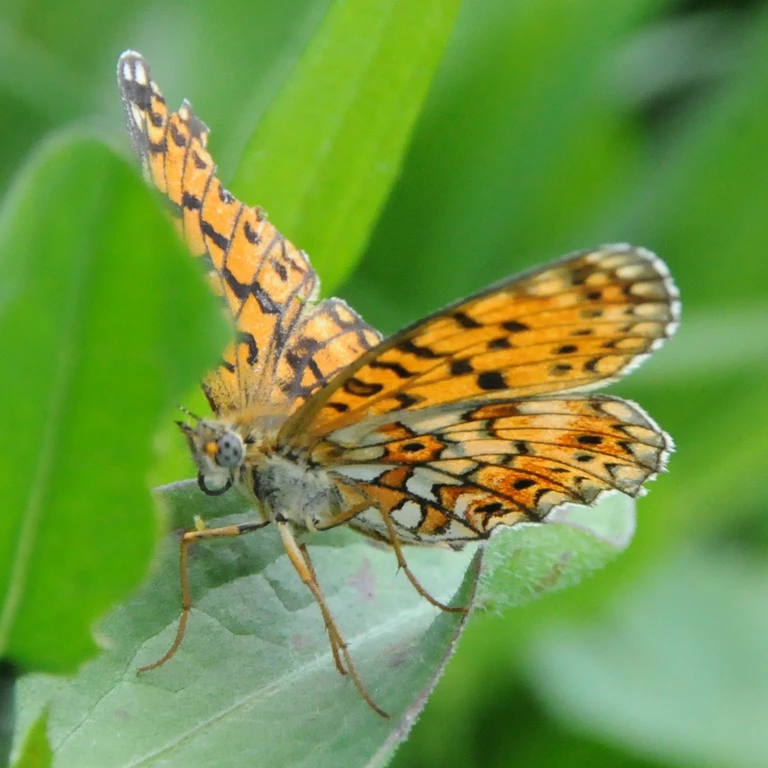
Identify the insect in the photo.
Boloria selene
